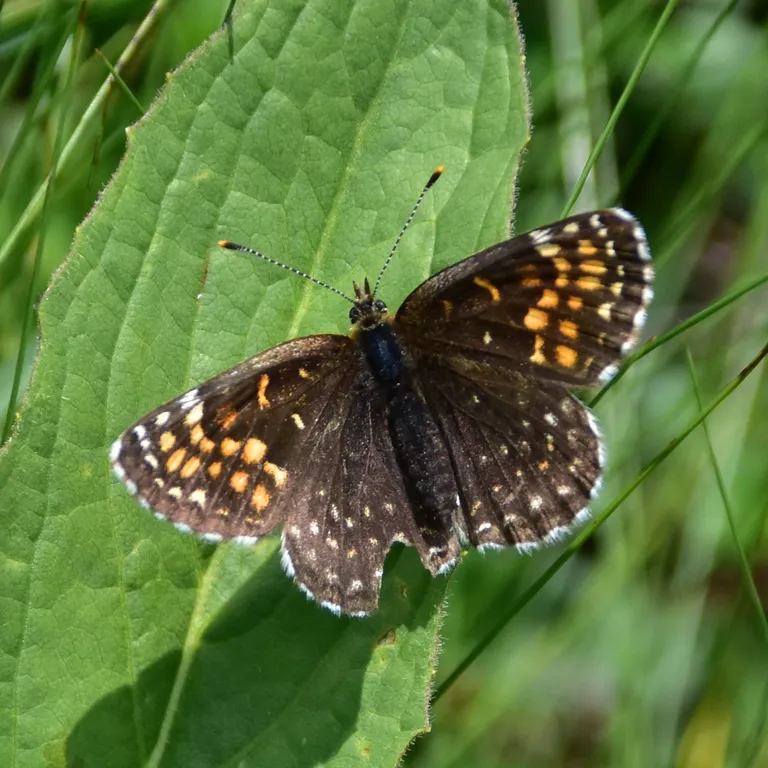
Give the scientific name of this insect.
Melitaea diamina
